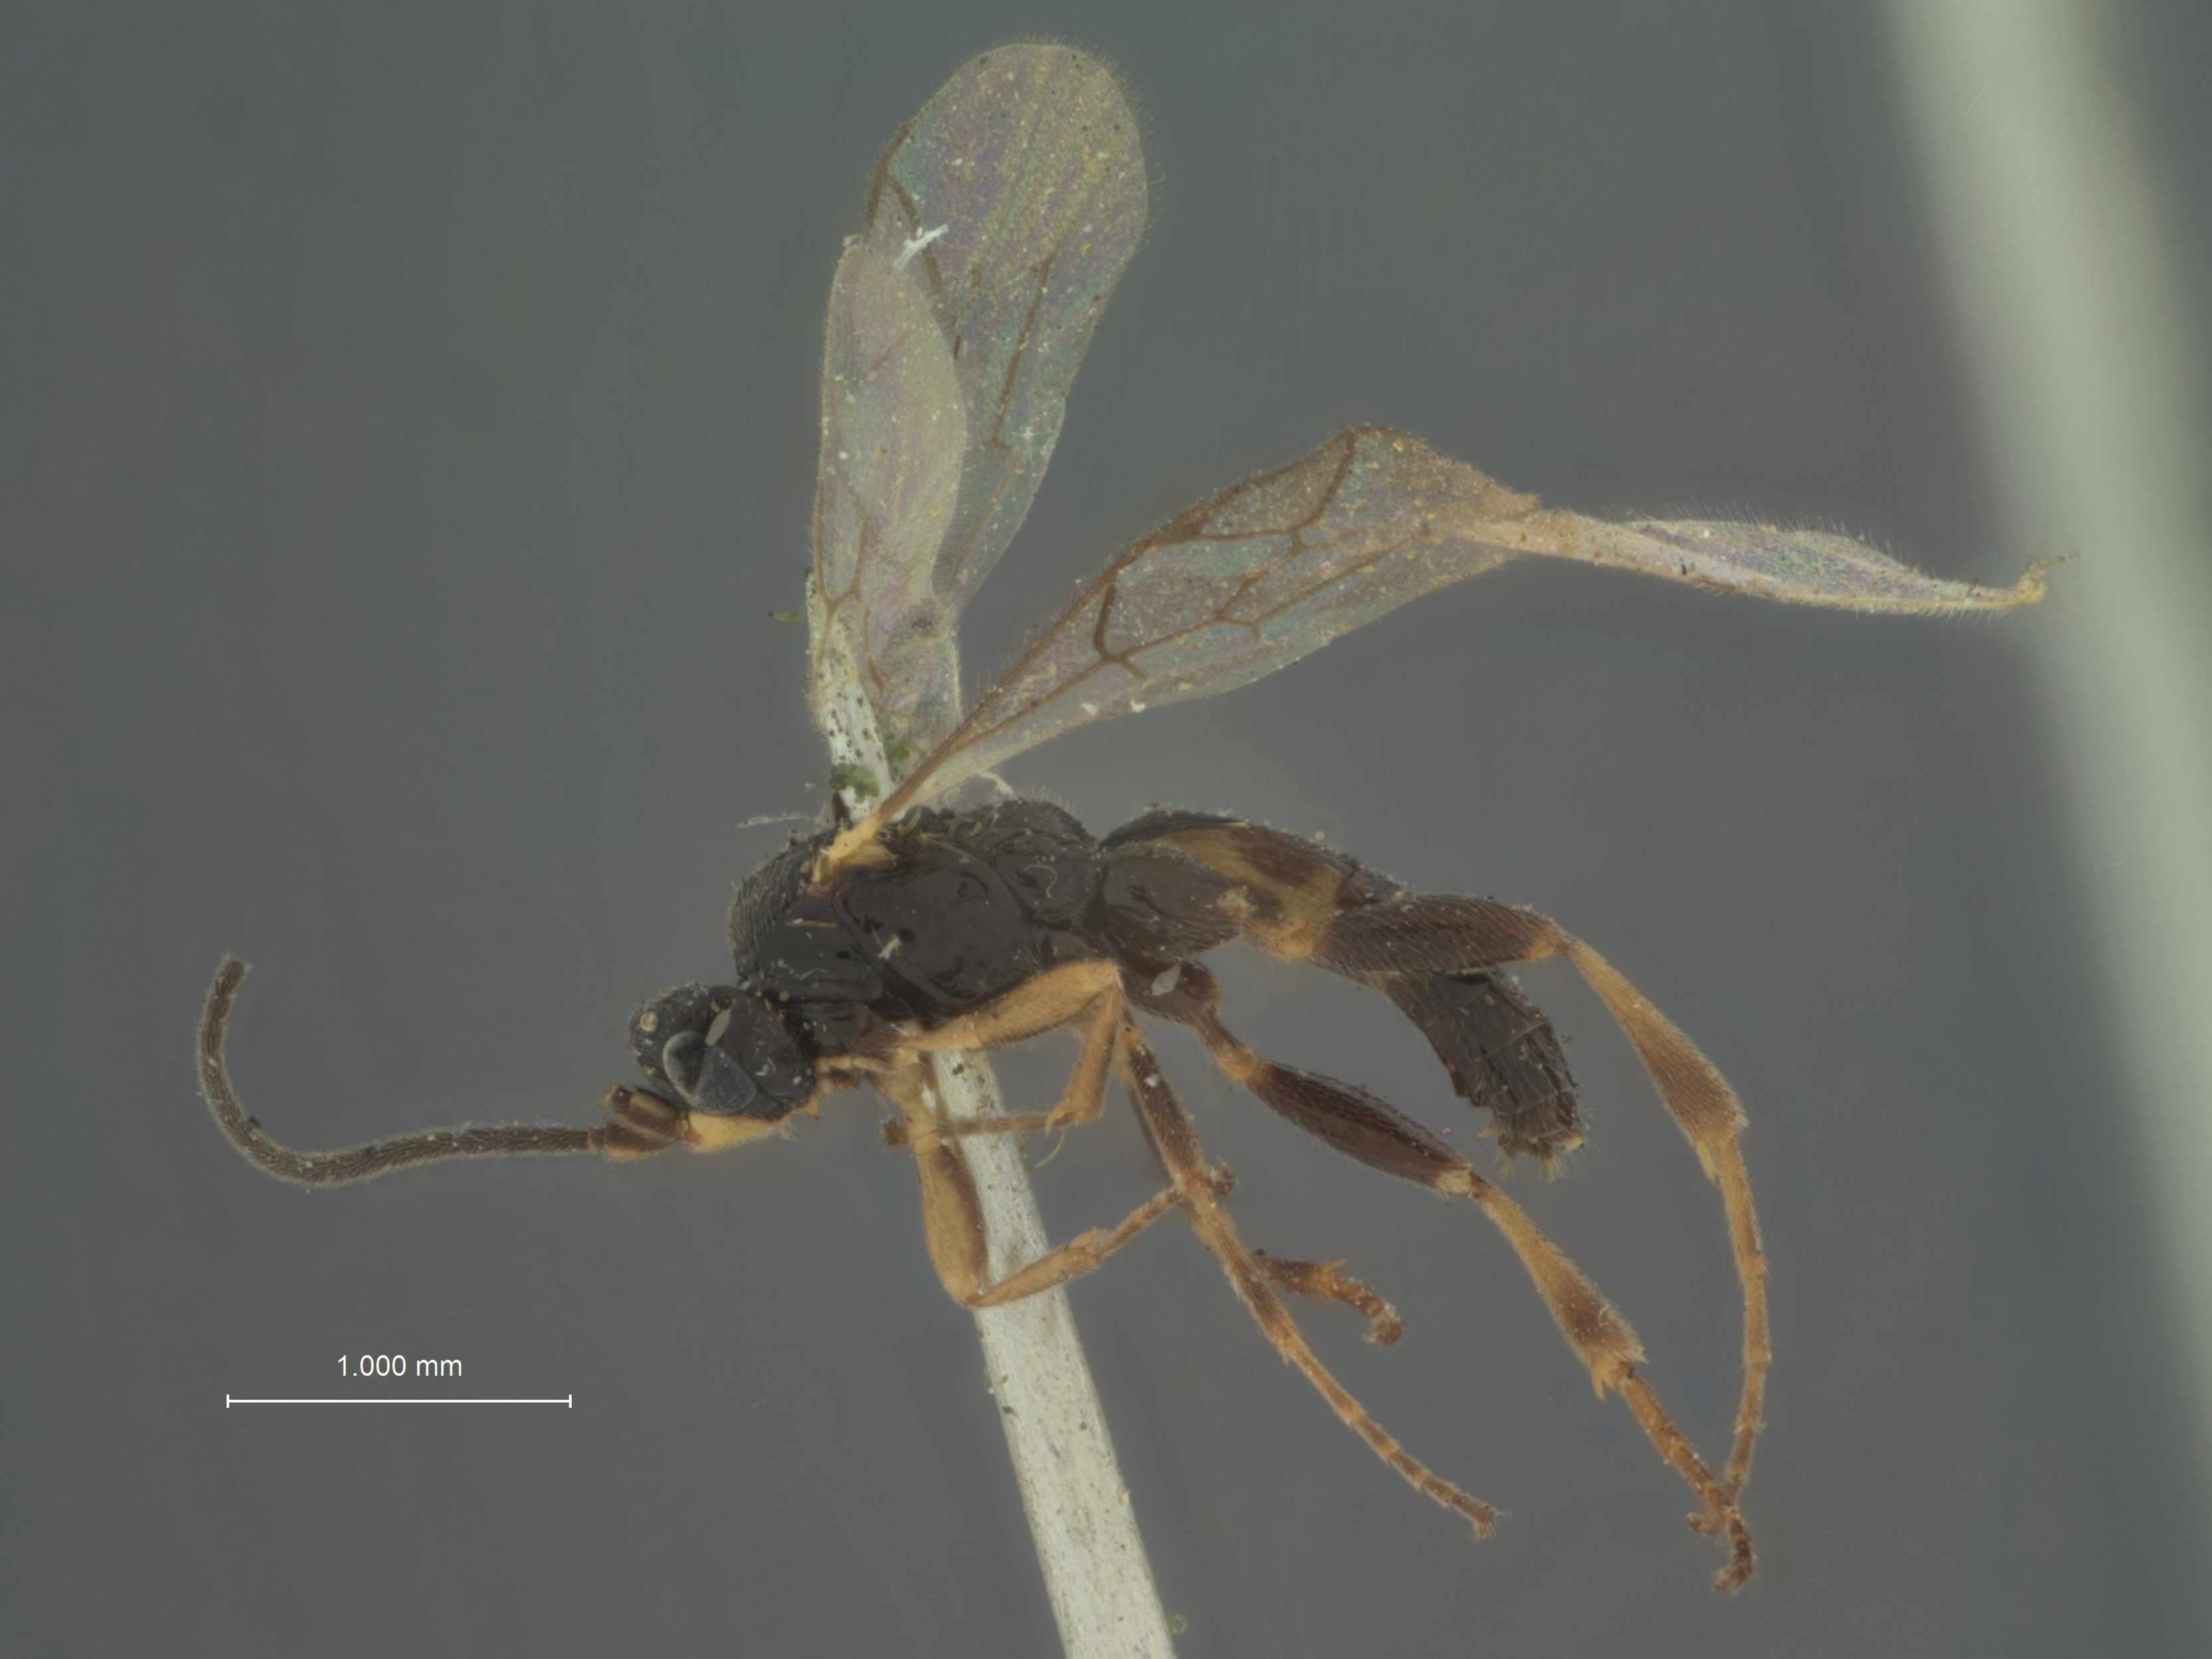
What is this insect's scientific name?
Deleter flavifrons
